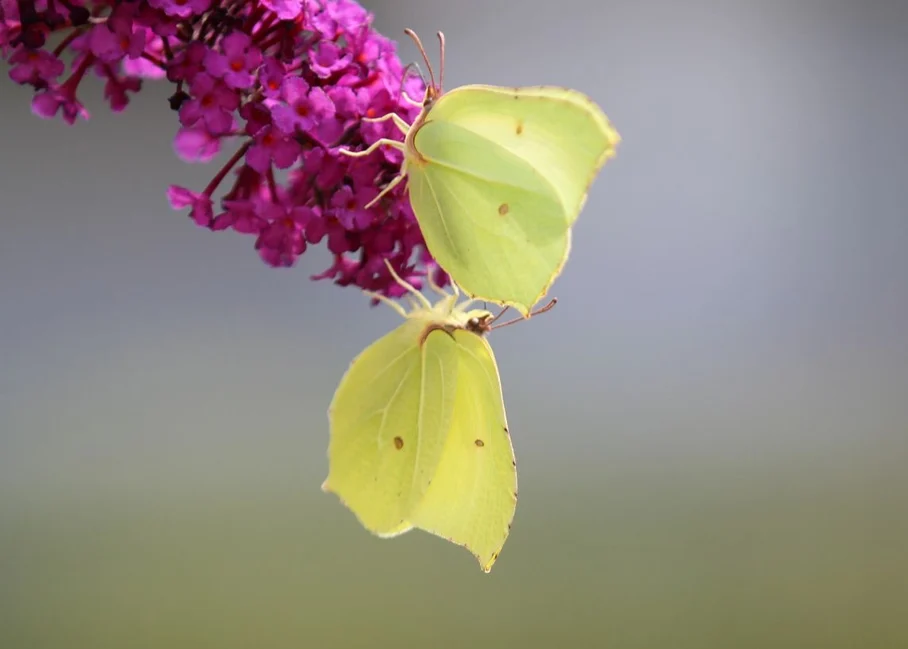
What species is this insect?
Gonepteryx rhamni
